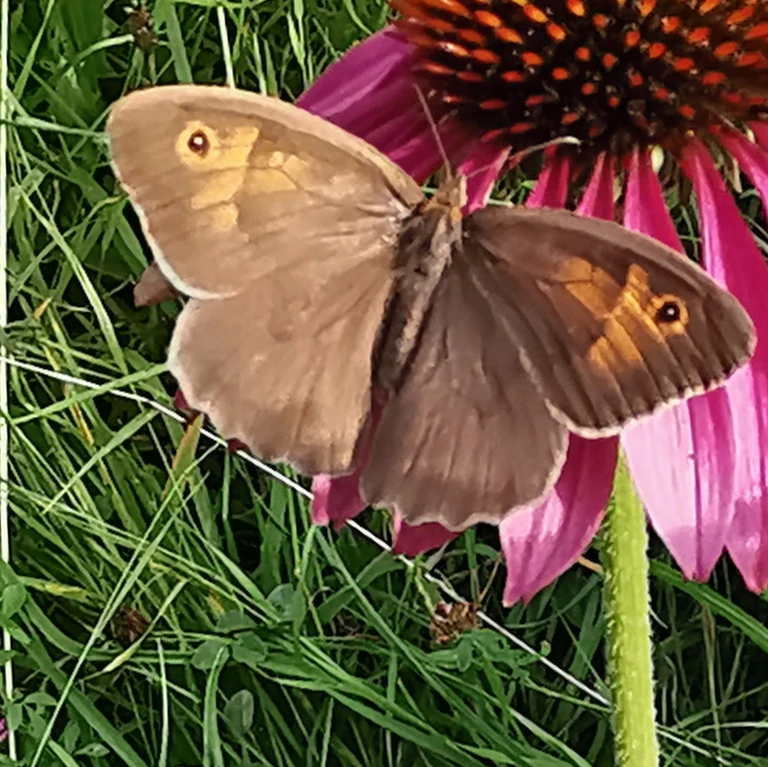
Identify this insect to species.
Maniola jurtina
